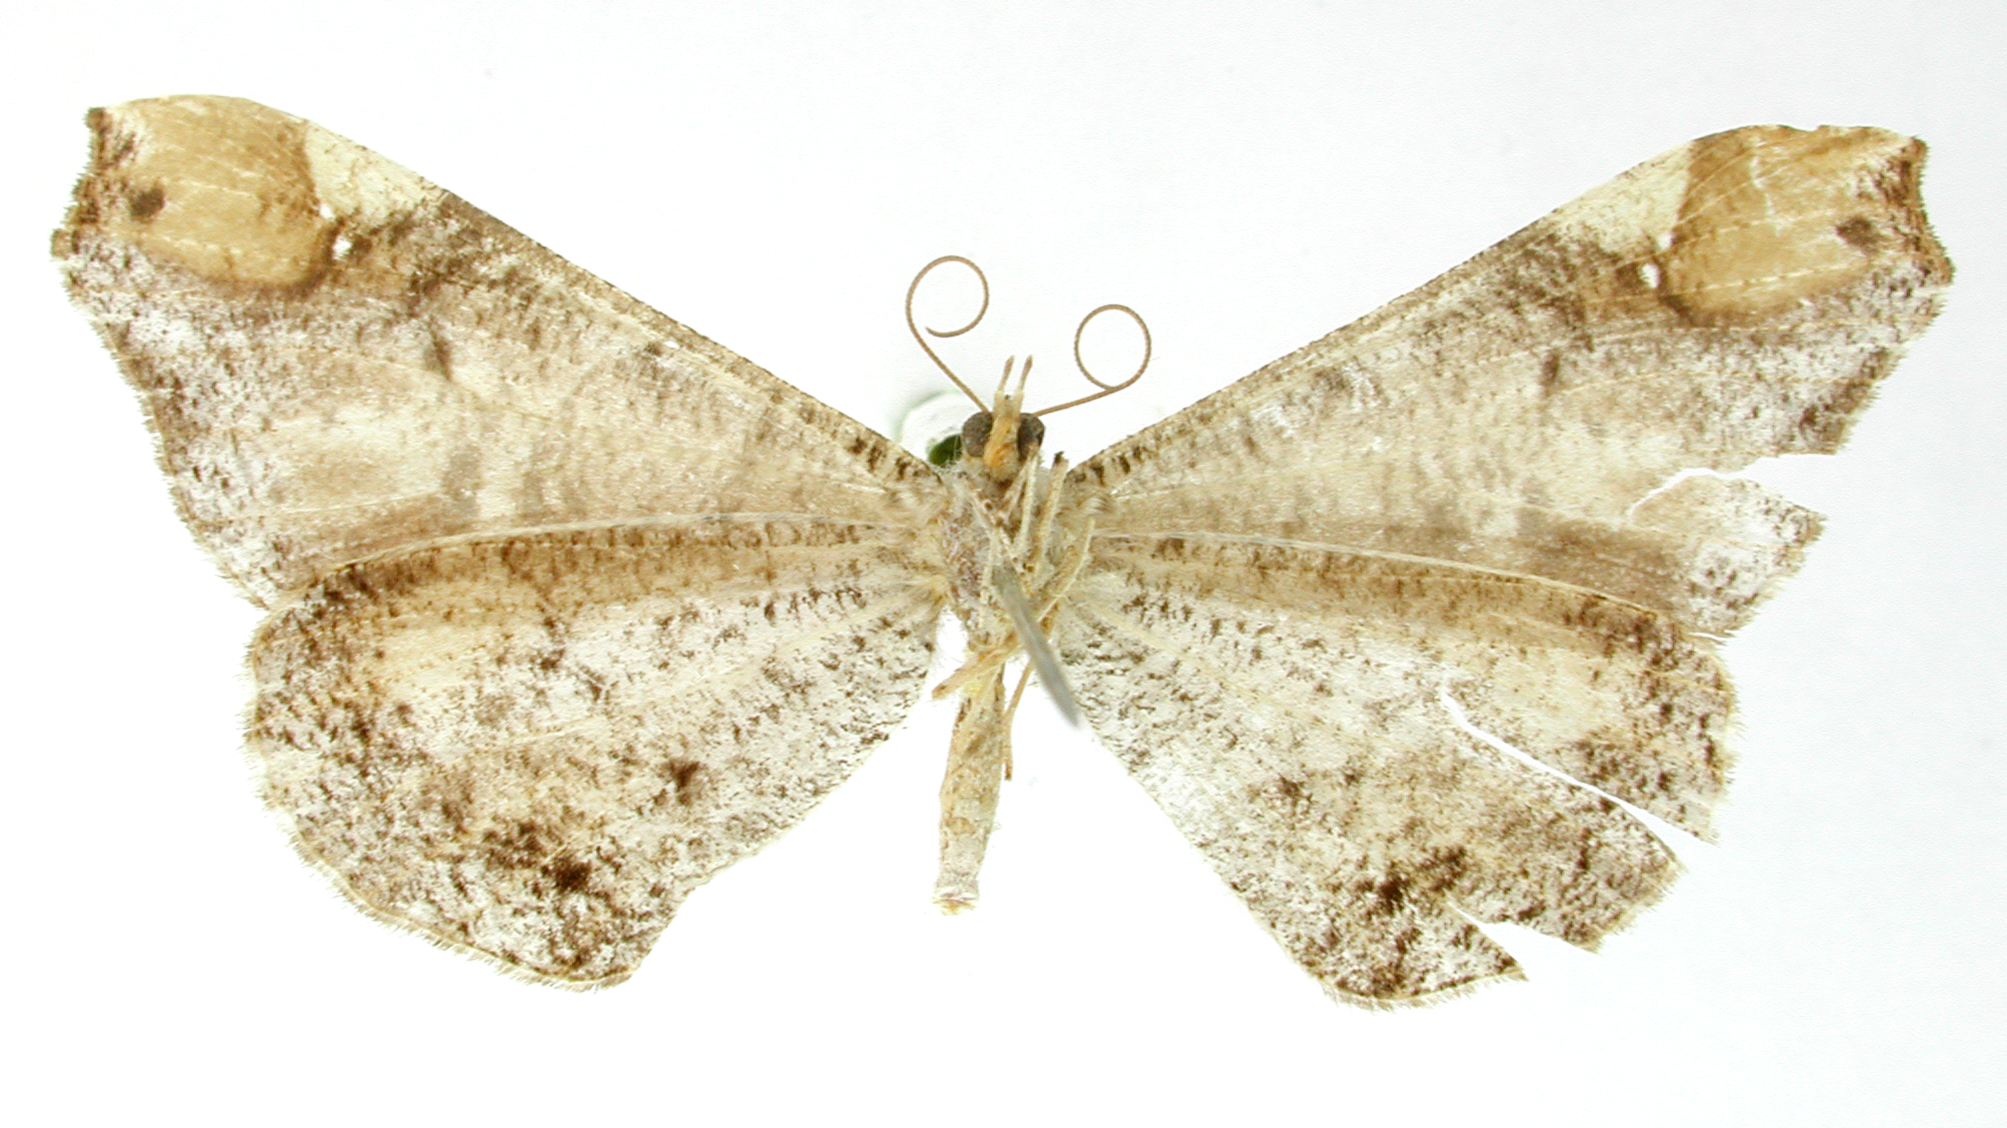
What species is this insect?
Hyphedyle cascaria
